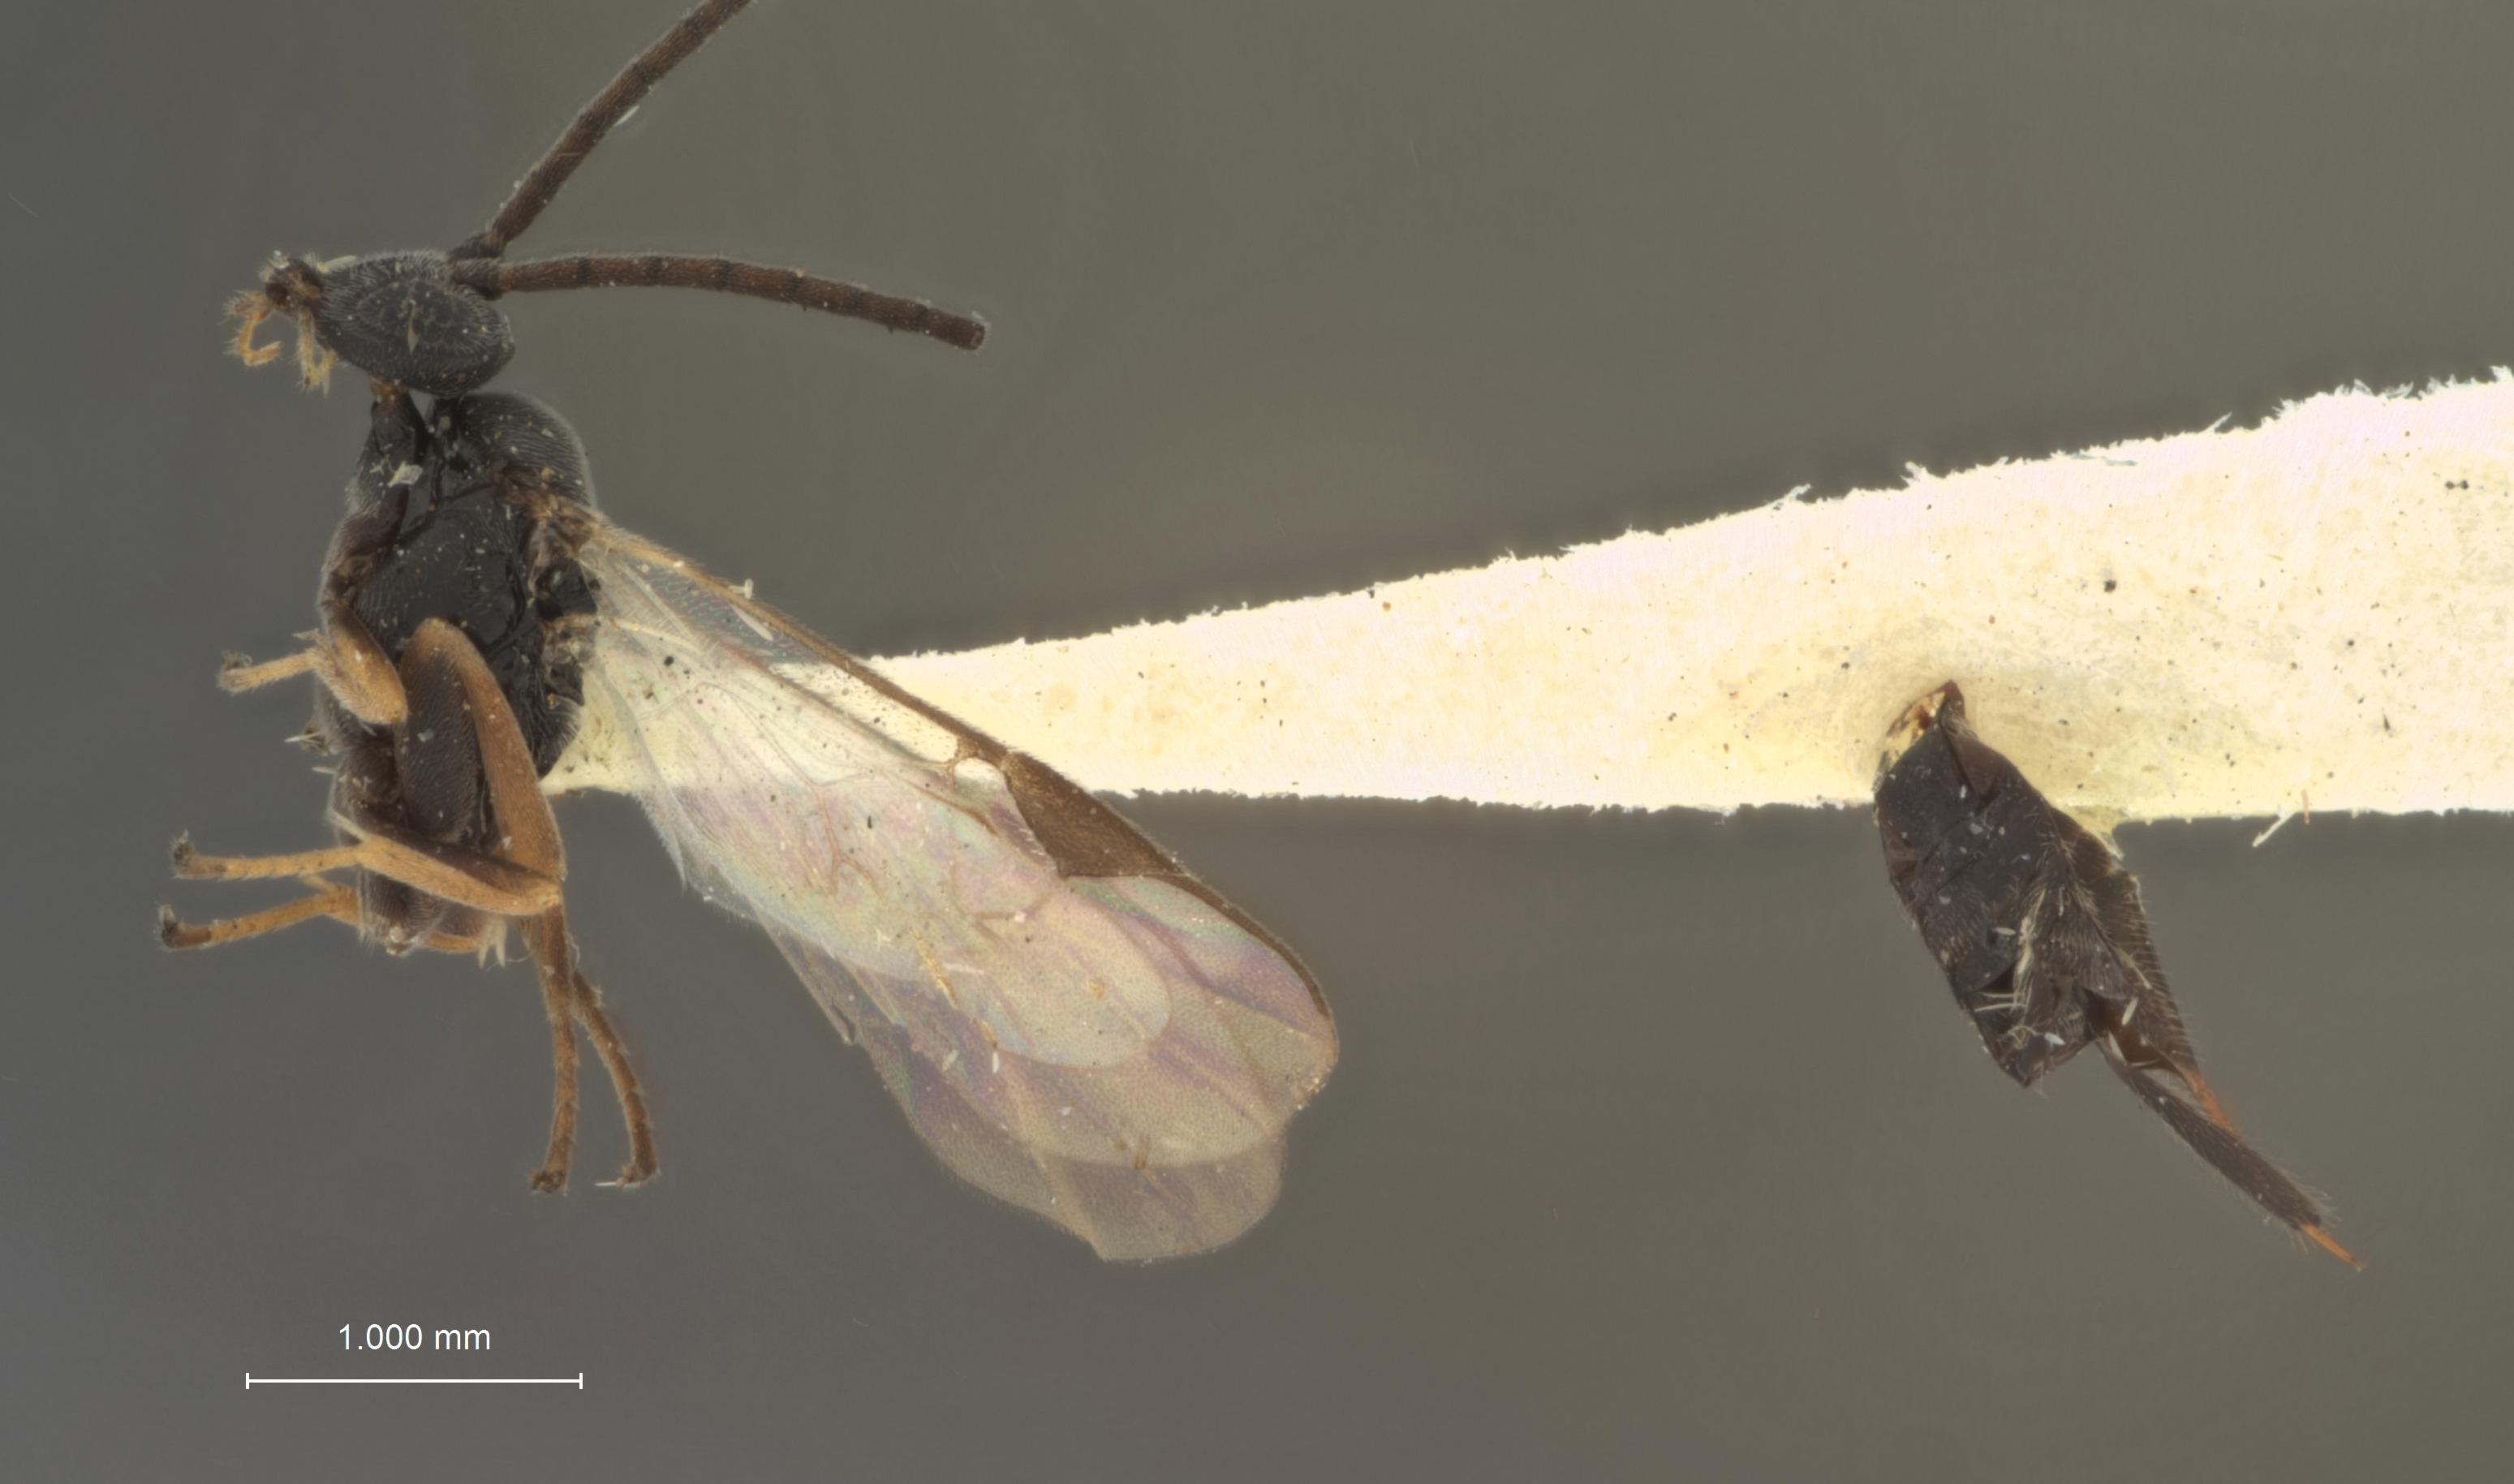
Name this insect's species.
Apanteles miantonomoi
